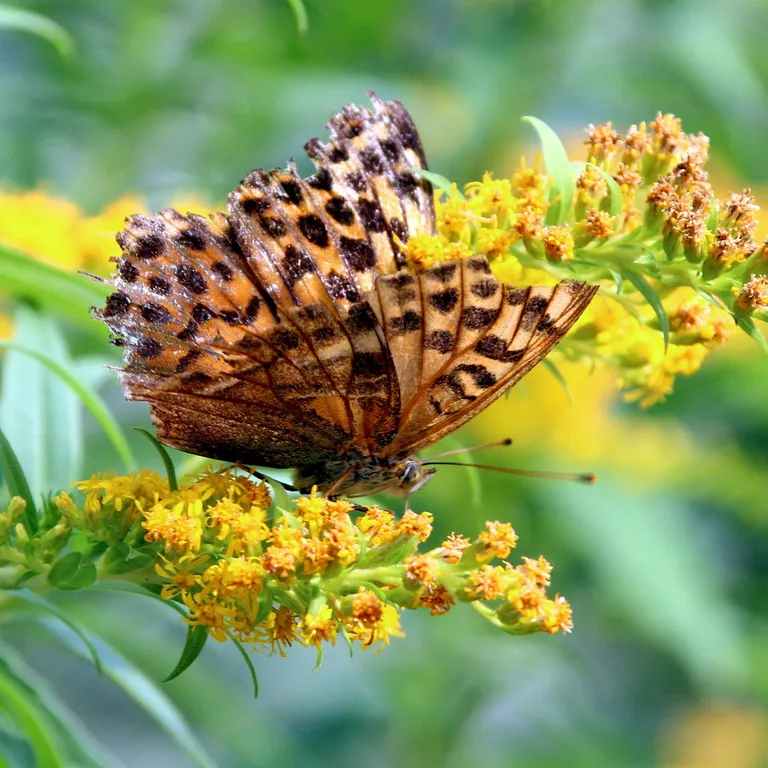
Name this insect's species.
Argynnis paphia
